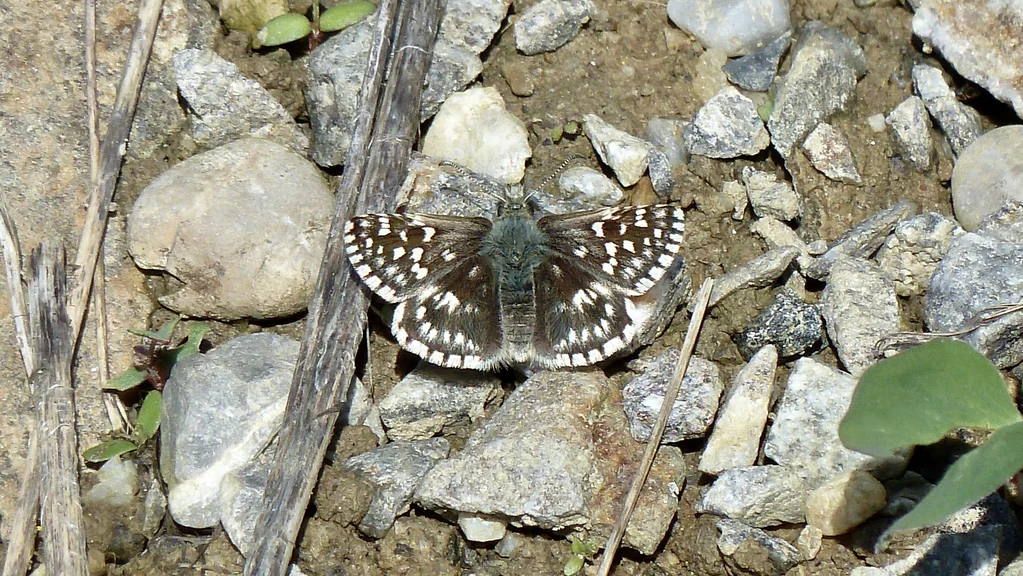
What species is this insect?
Pyrgus malvae
